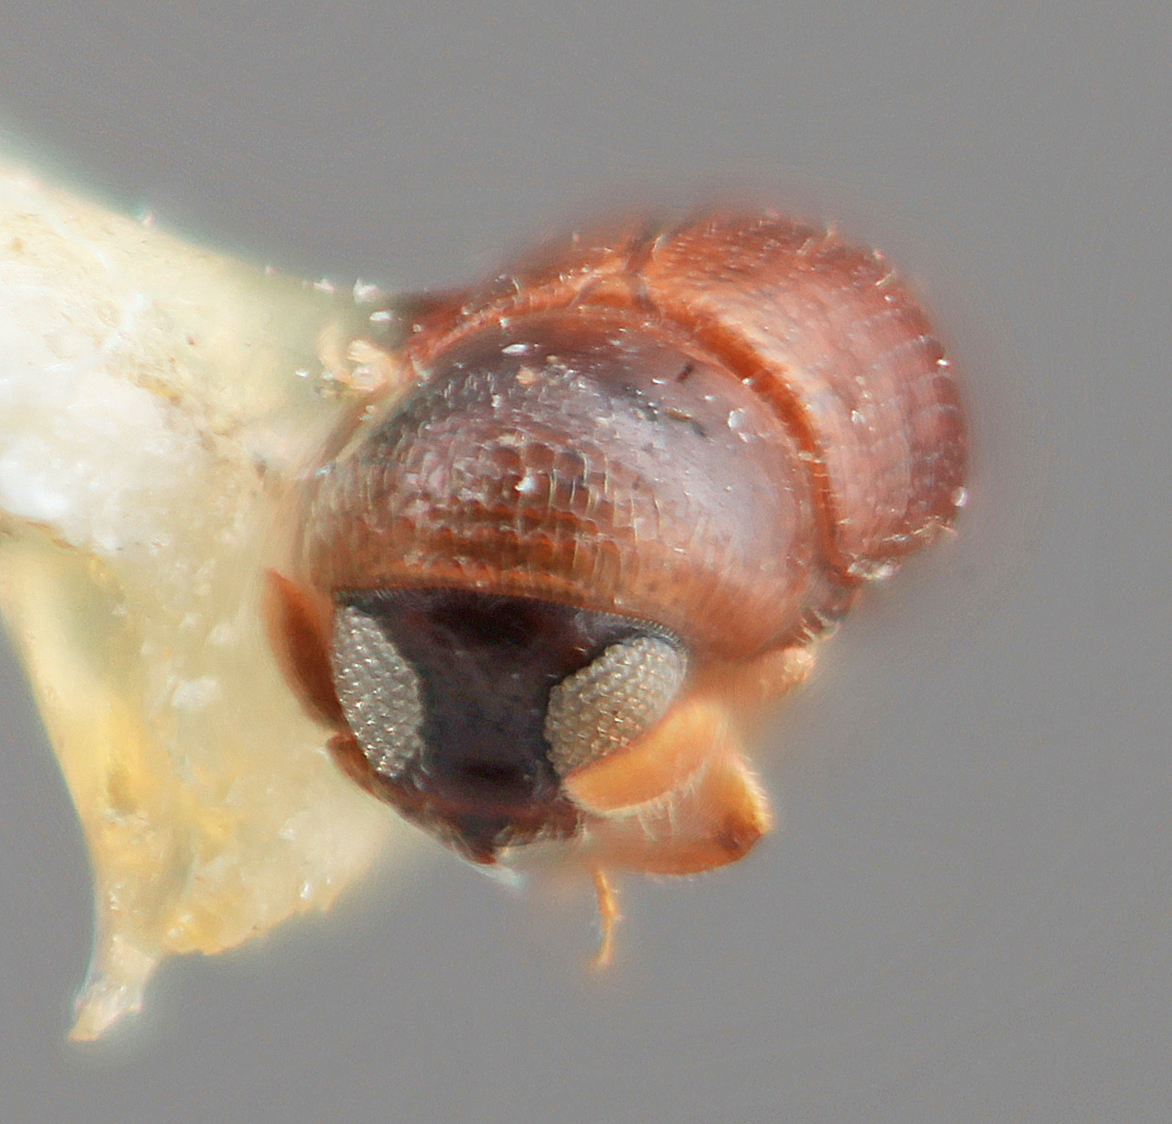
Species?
Corthylus minimus
